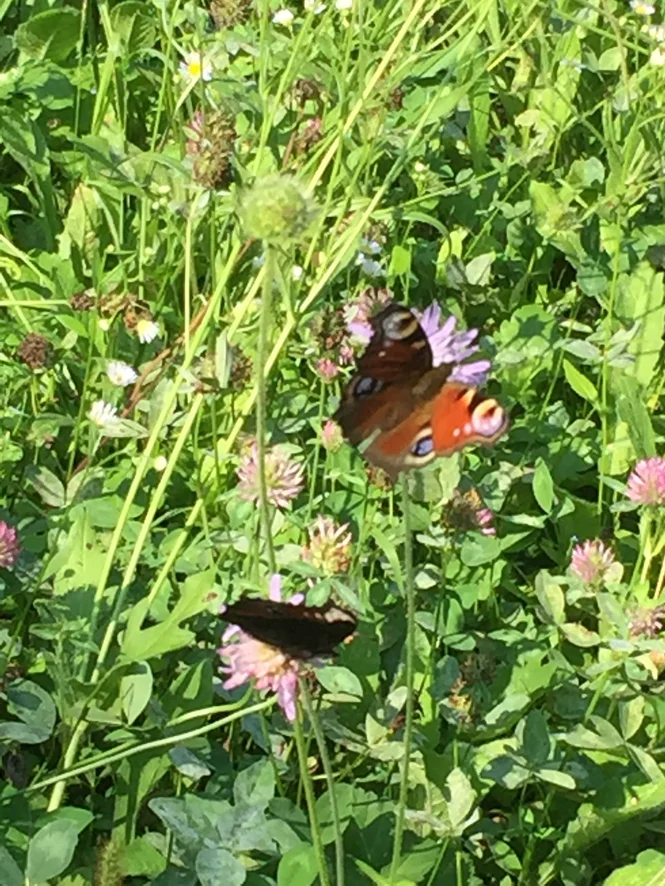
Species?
Aglais io
